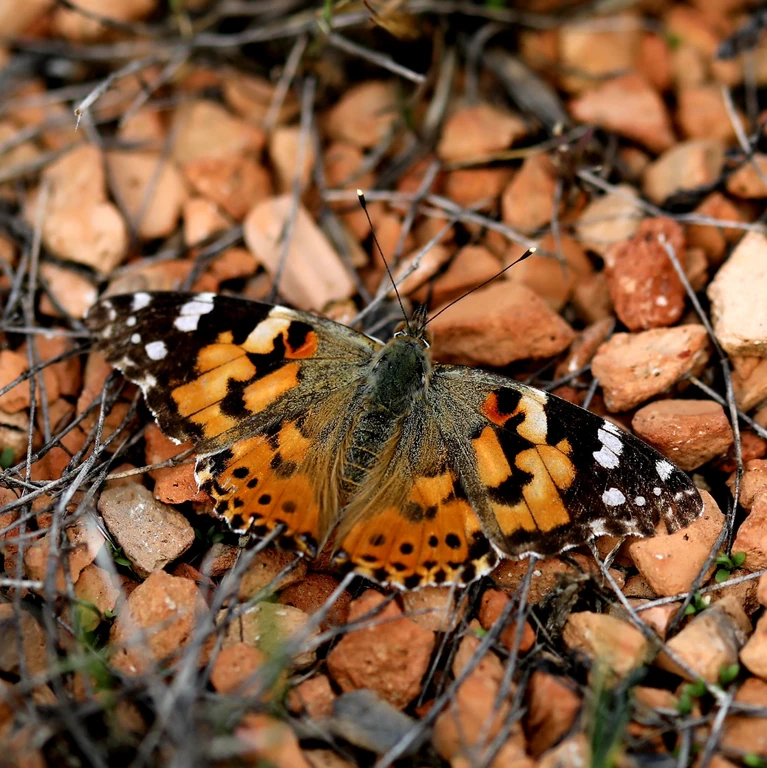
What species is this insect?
Vanessa cardui
